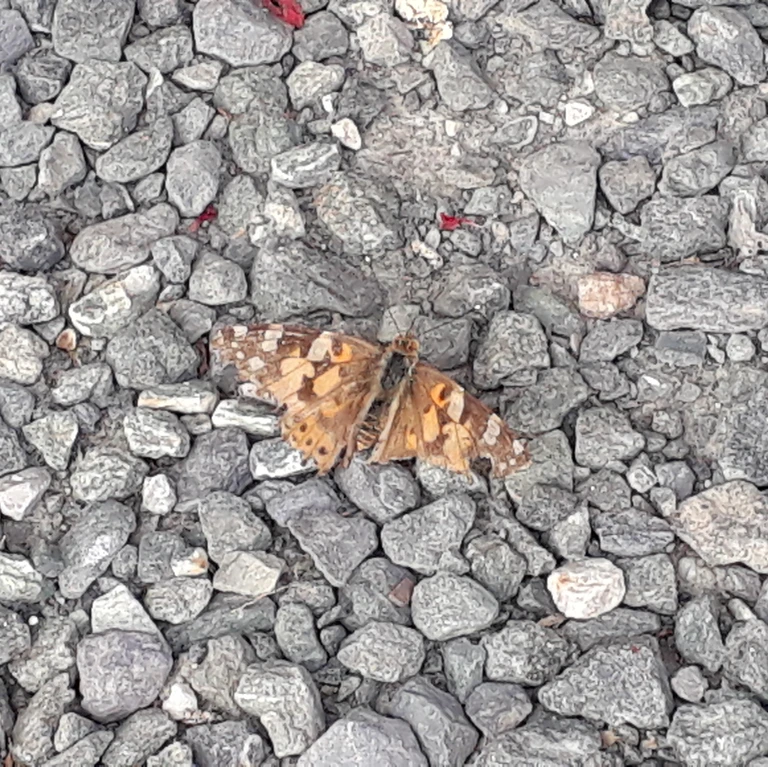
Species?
Vanessa cardui
